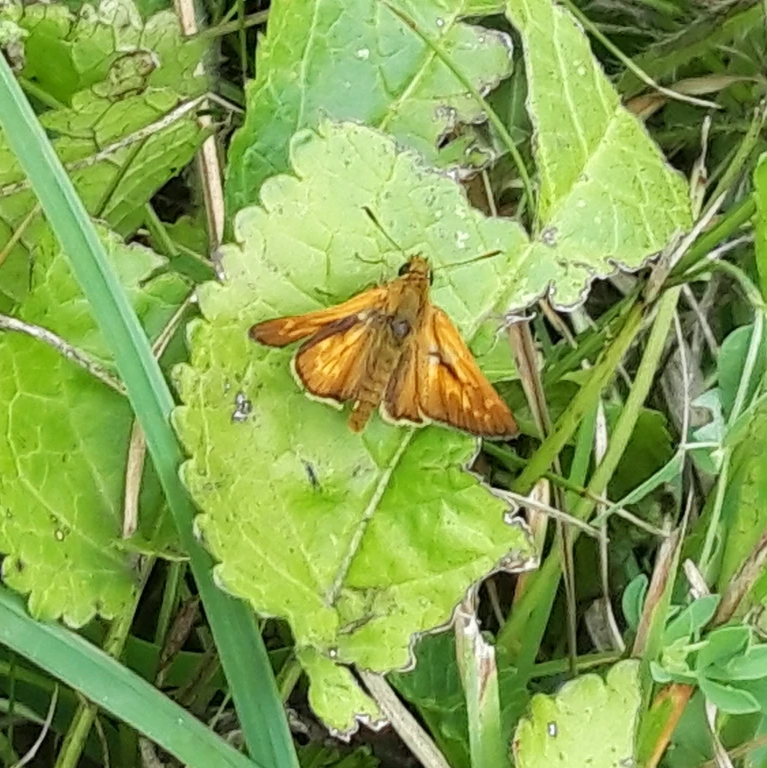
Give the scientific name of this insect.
Ochlodes sylvanus (also Ochlodes venata)
